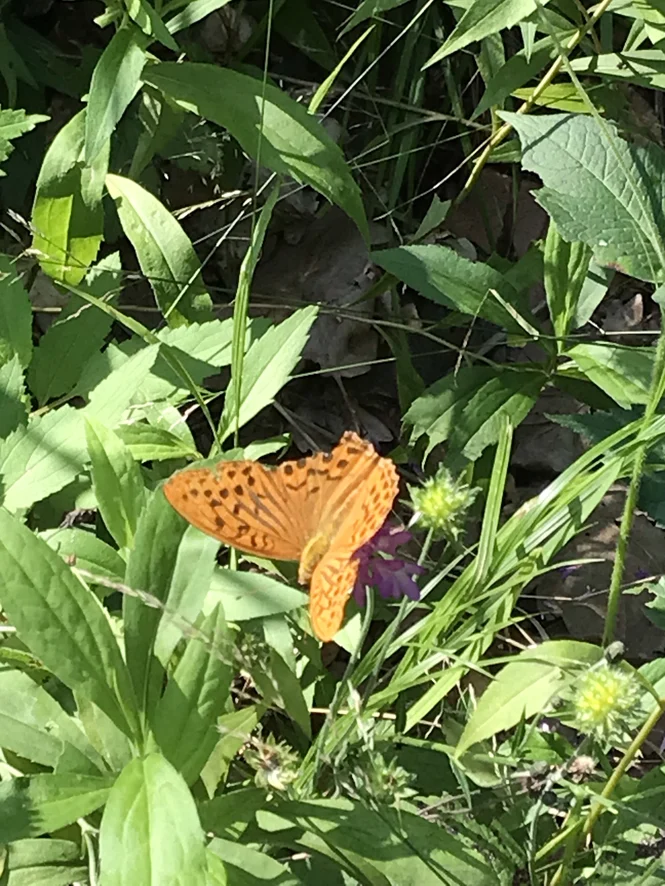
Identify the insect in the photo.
Argynnis paphia
